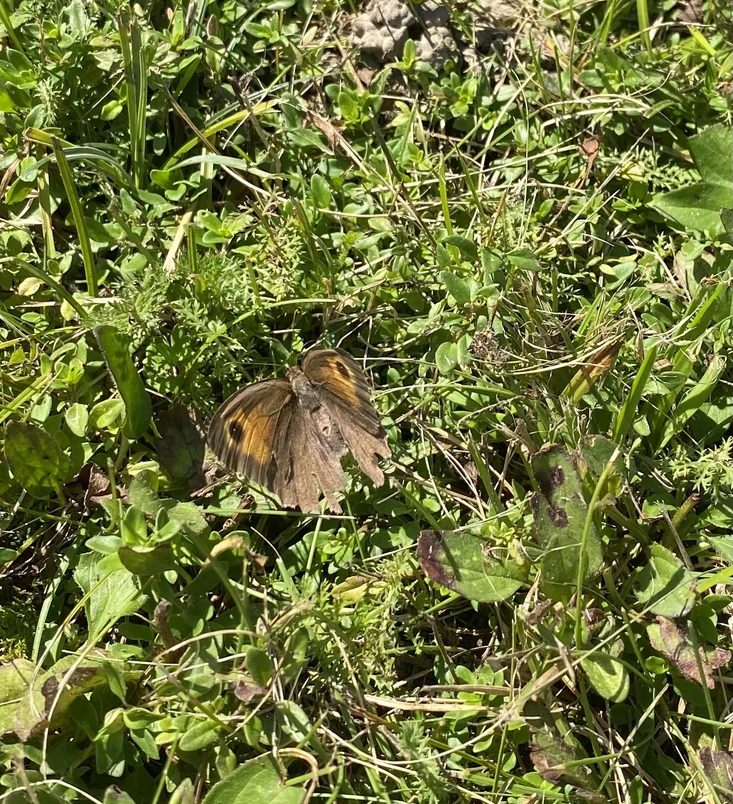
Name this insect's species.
Maniola jurtina
